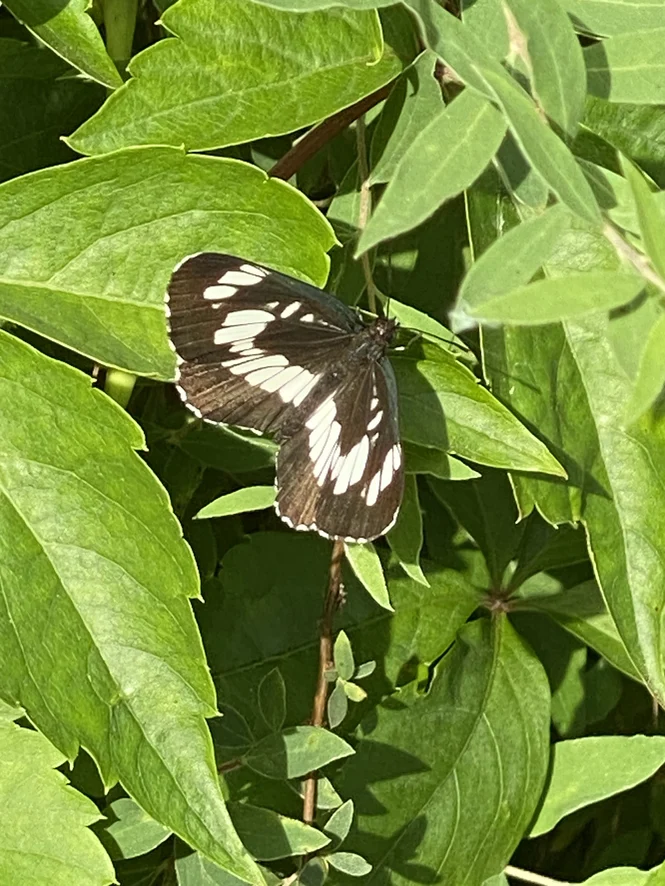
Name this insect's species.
Neptis rivularis
